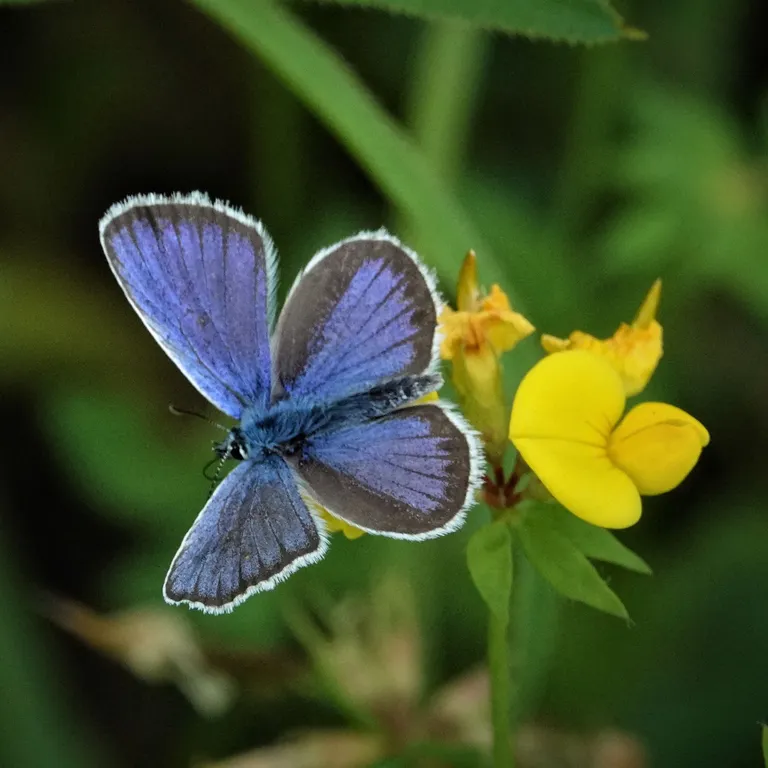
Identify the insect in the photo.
Plebejus argus
